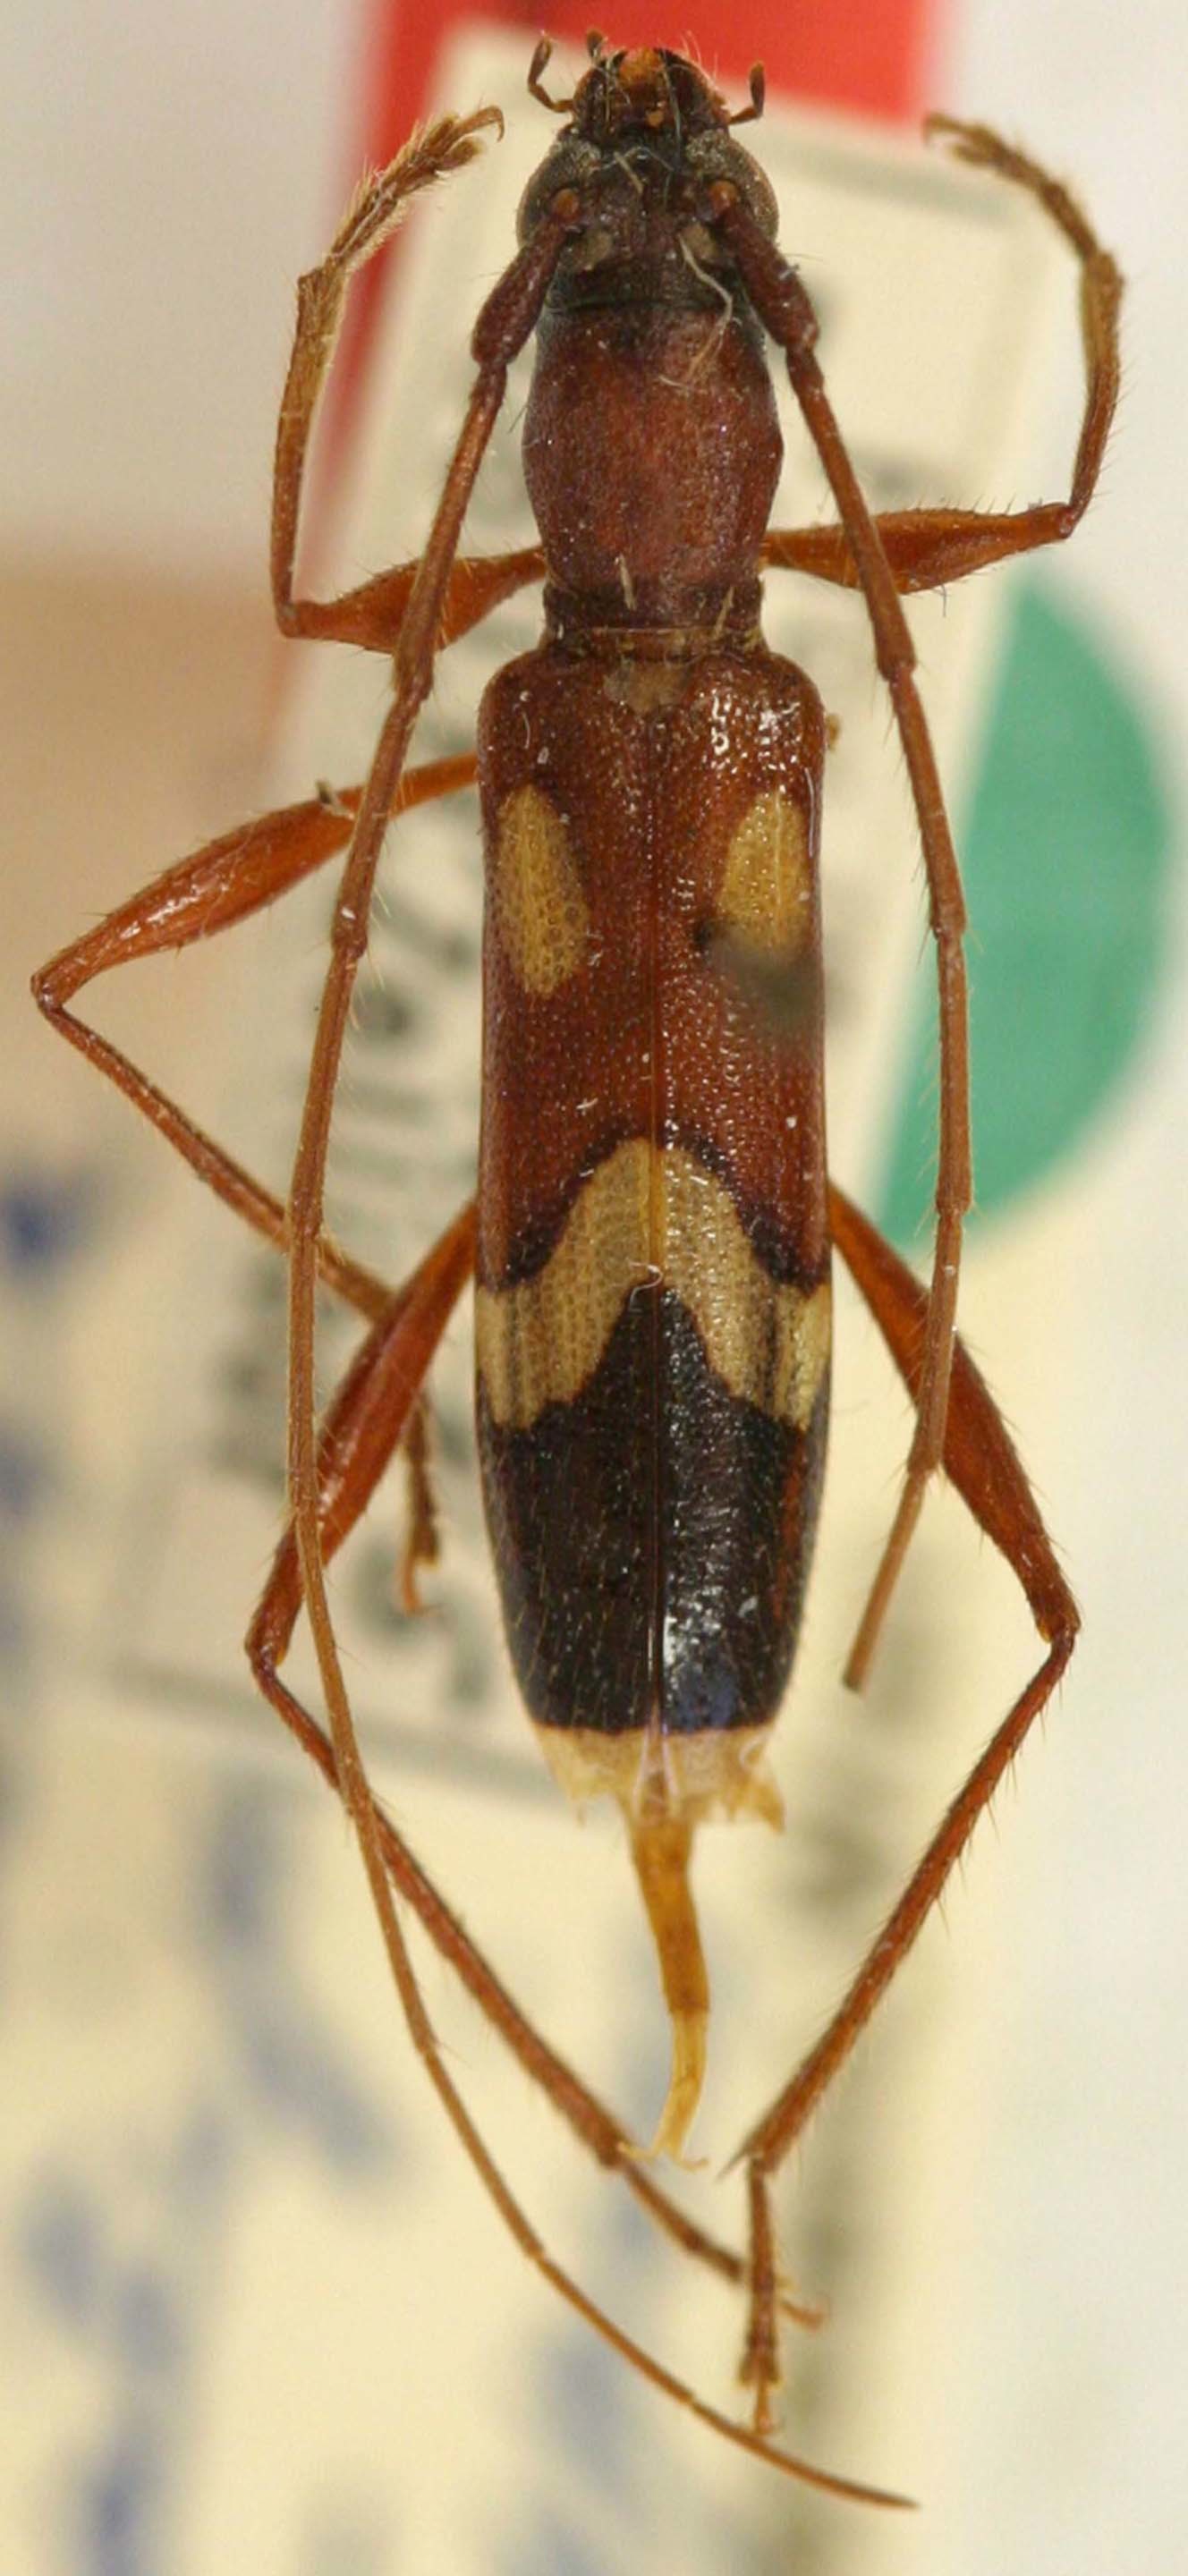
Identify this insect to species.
Ectenessa ornatipennis
